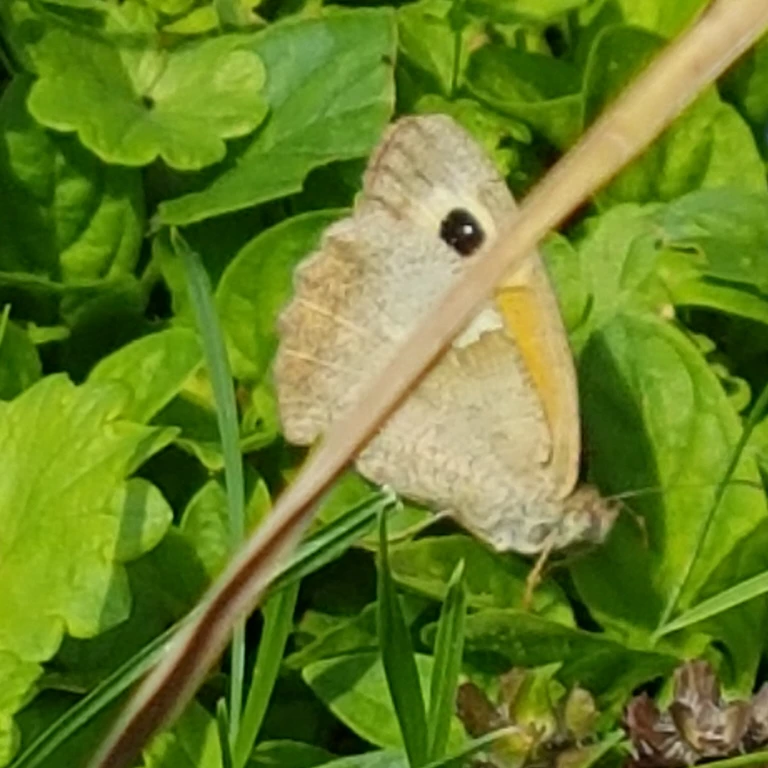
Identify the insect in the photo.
Maniola jurtina
